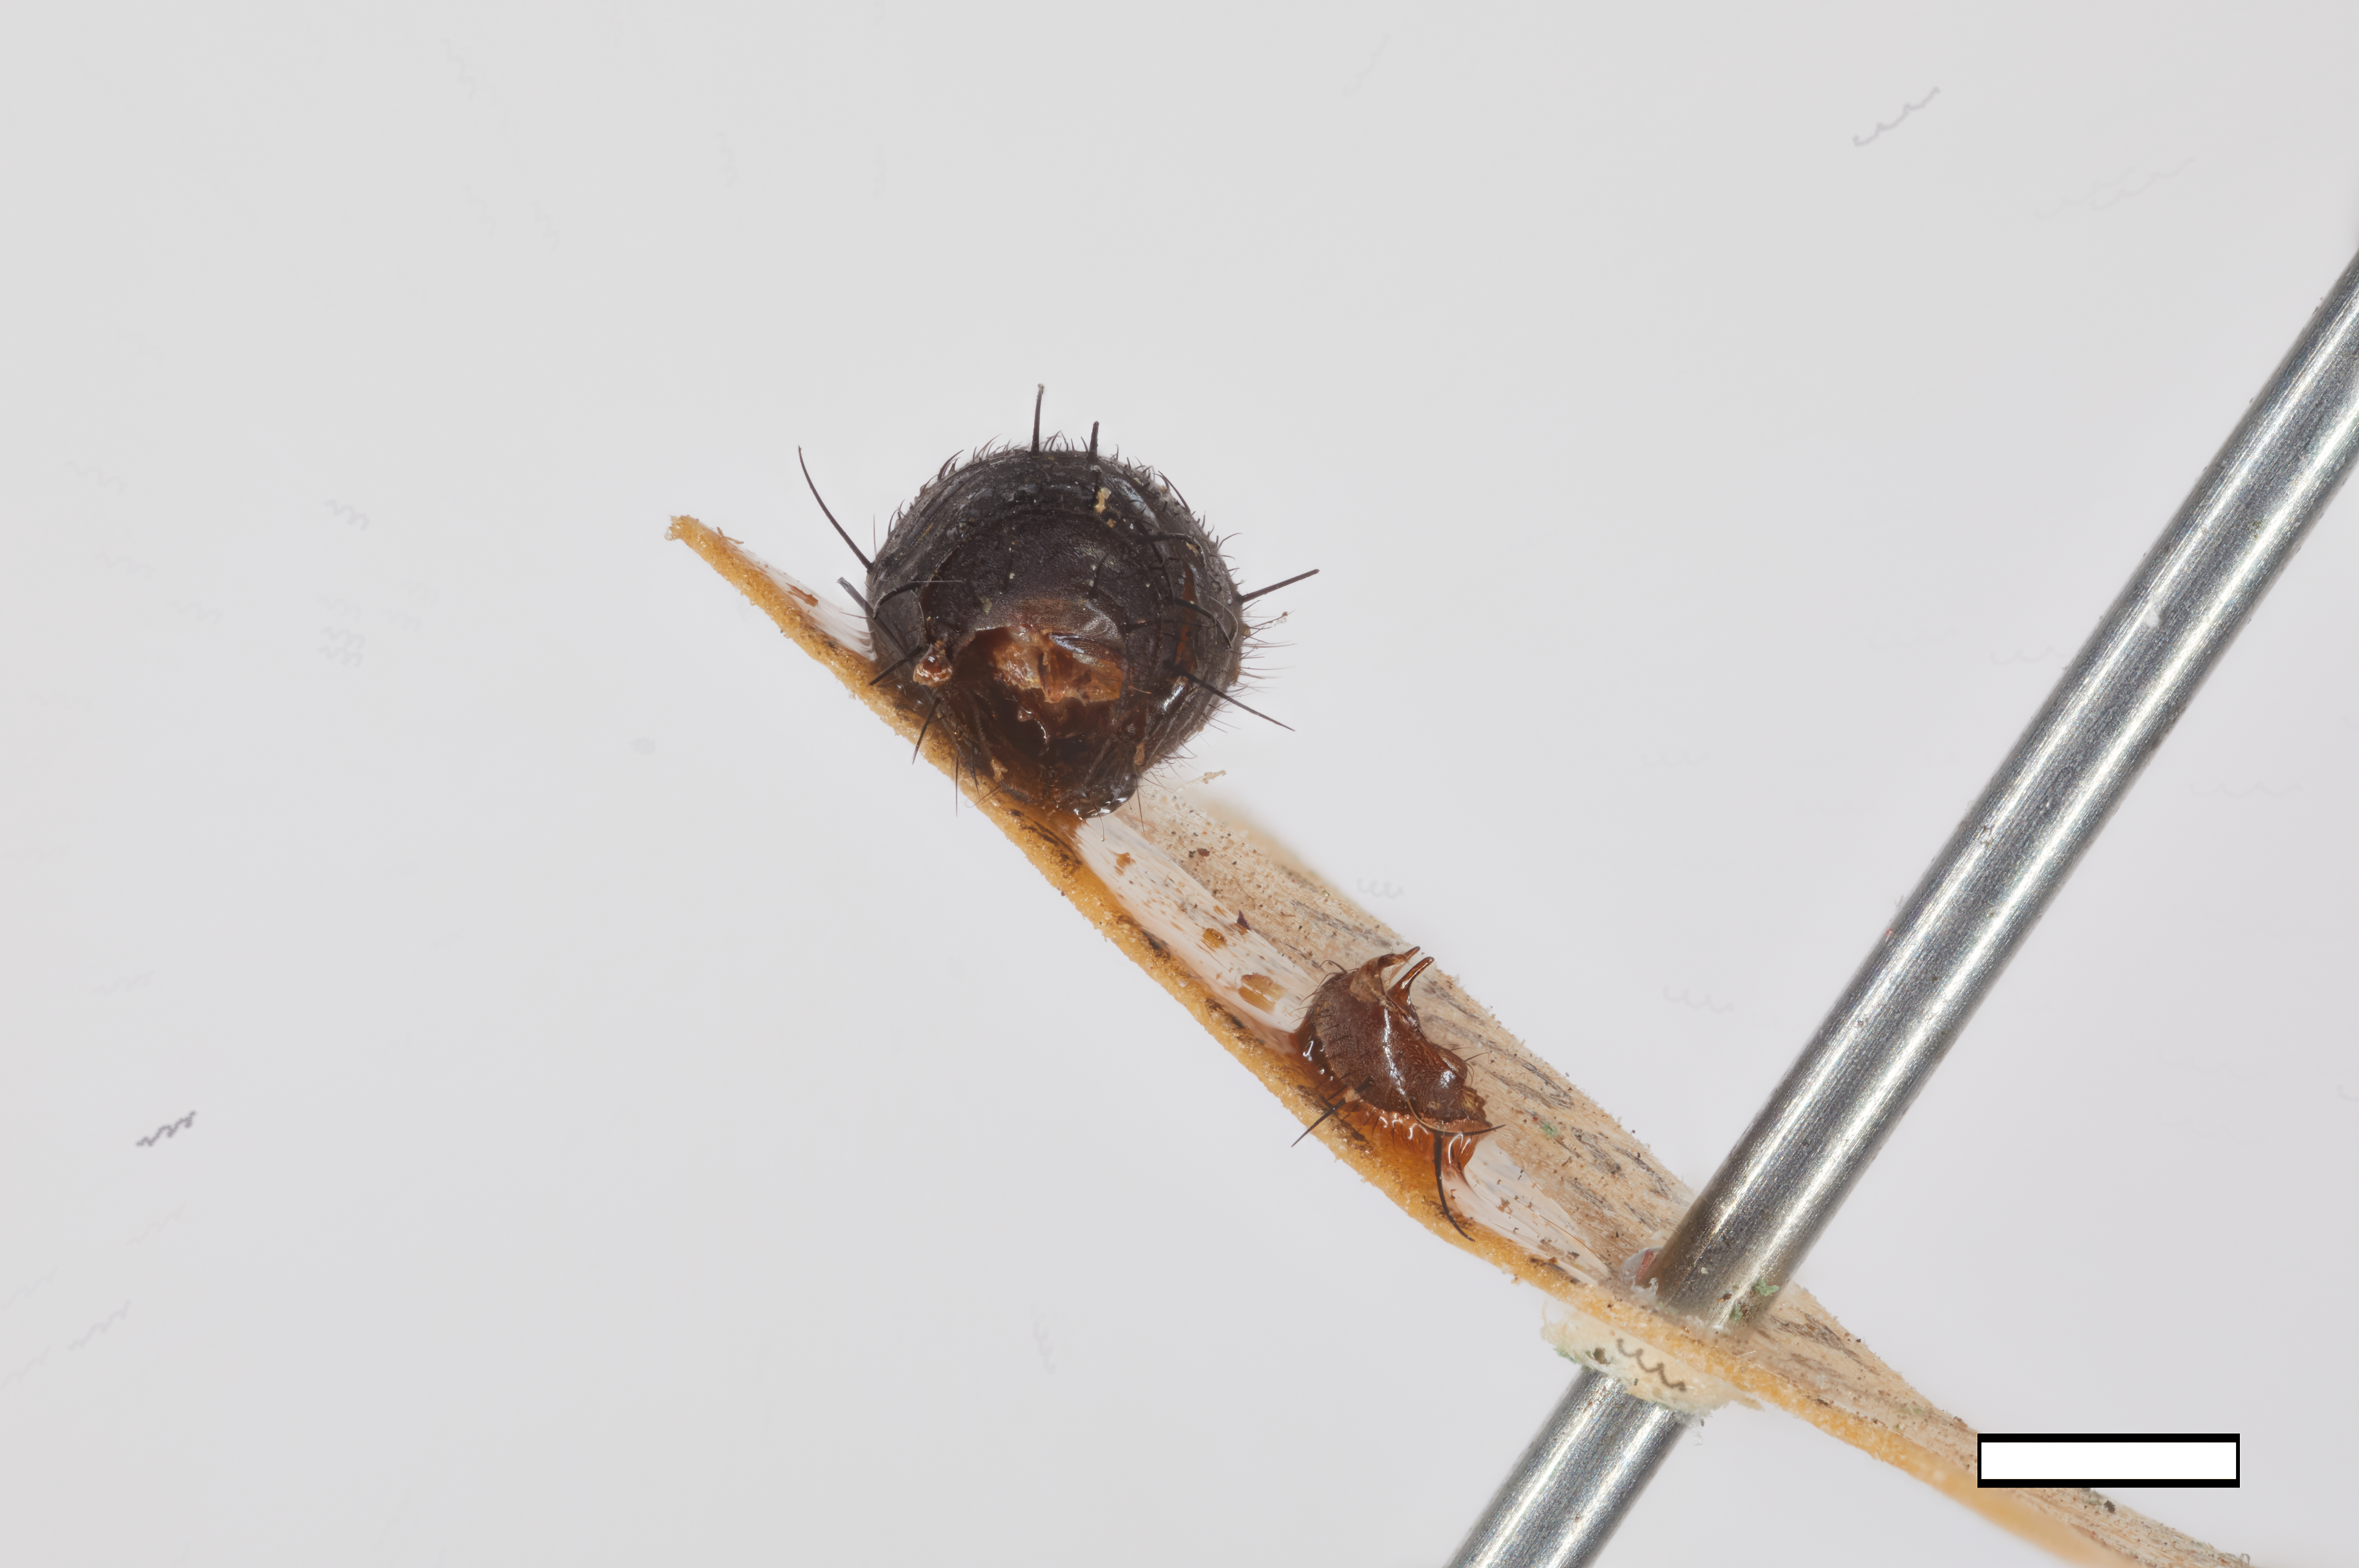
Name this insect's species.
Xenoppia hypopygialis (also Microcerella hypopygialis)
